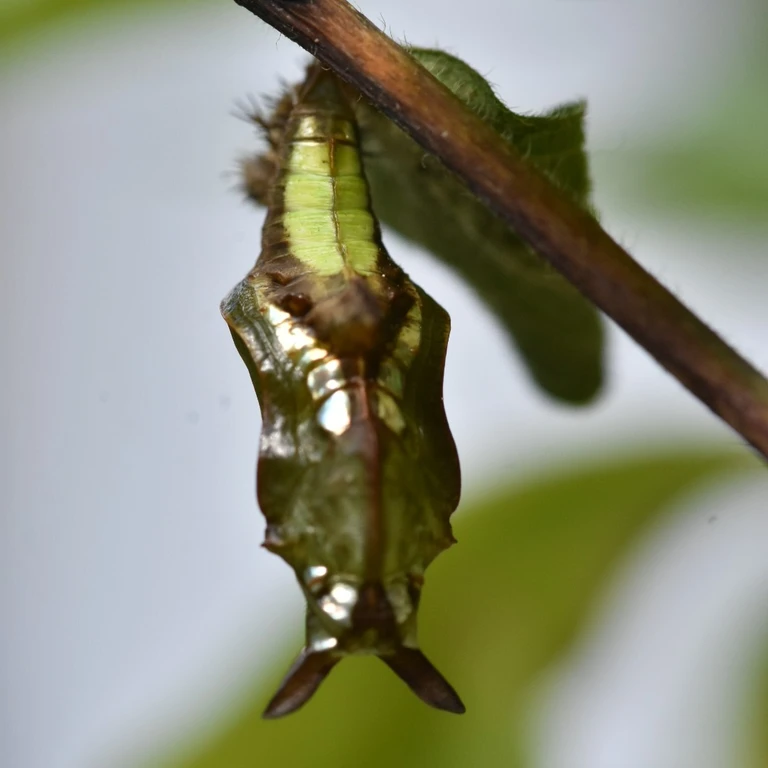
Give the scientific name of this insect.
Limenitis camilla (also Ladoga camilla)
